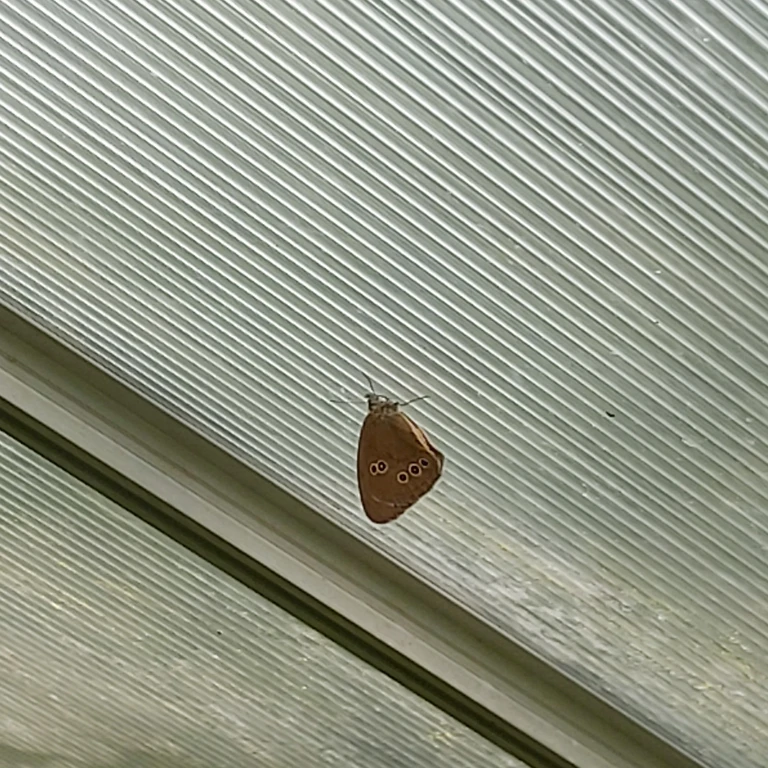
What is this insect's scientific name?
Aphantopus hyperantus
